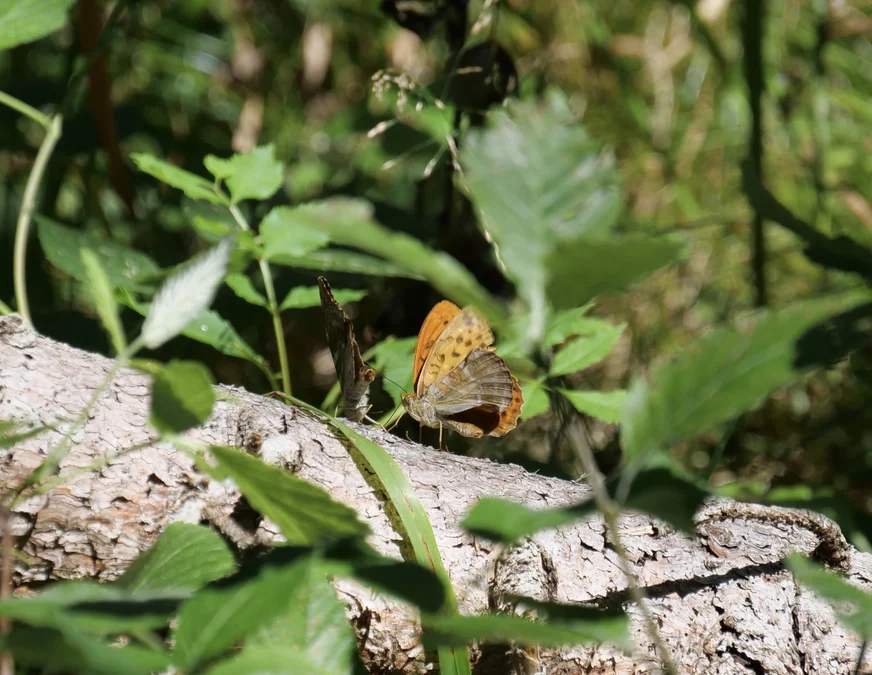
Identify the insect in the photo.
Argynnis paphia
